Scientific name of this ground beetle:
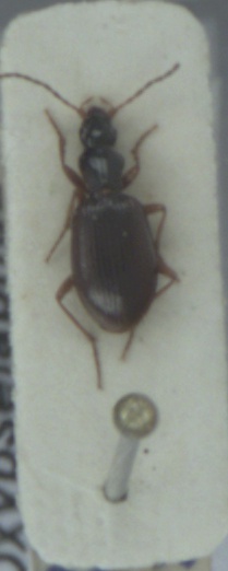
Oxypselaphus obscurus
